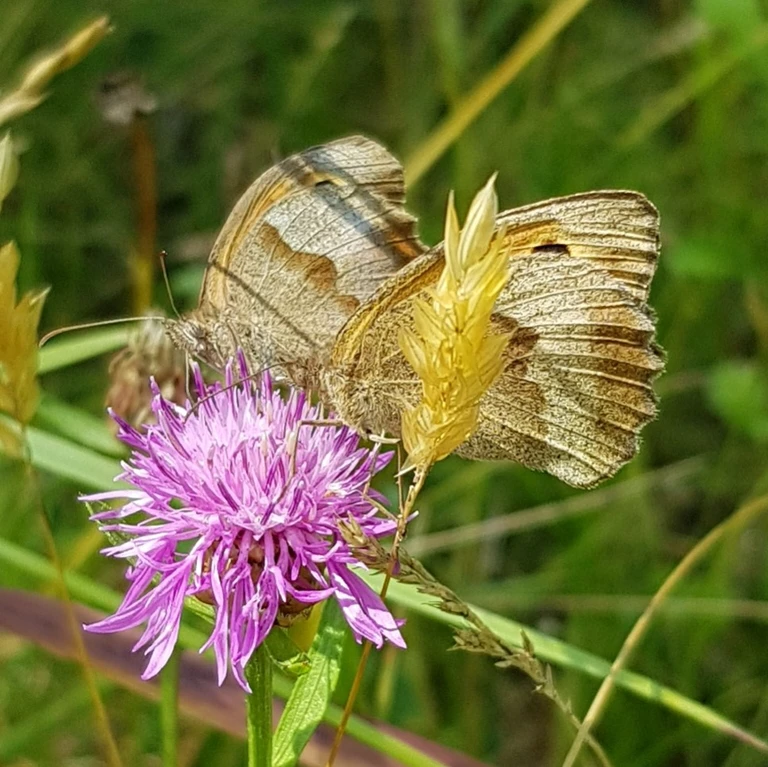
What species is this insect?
Maniola jurtina
